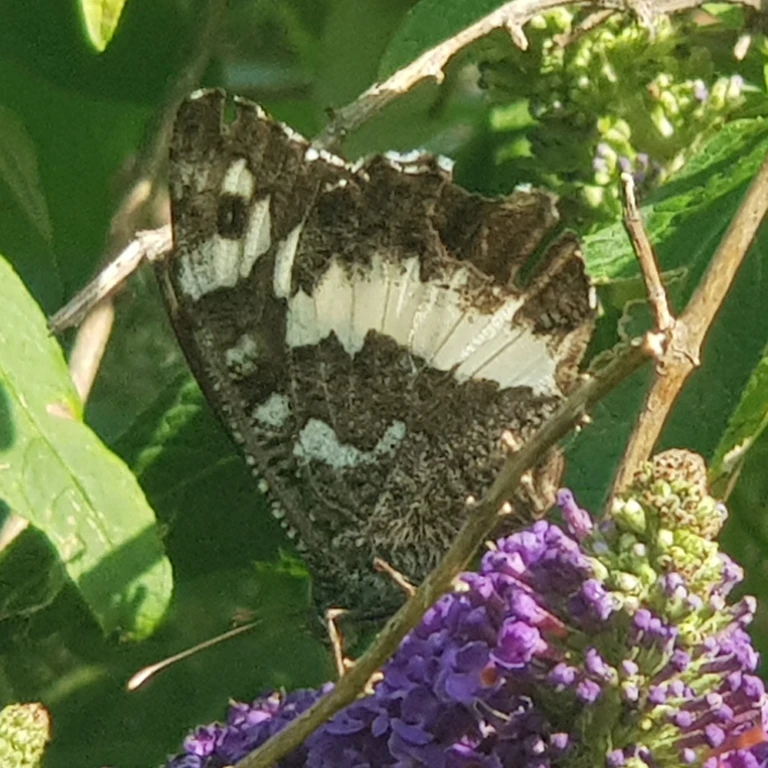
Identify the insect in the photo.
Brintesia circe
